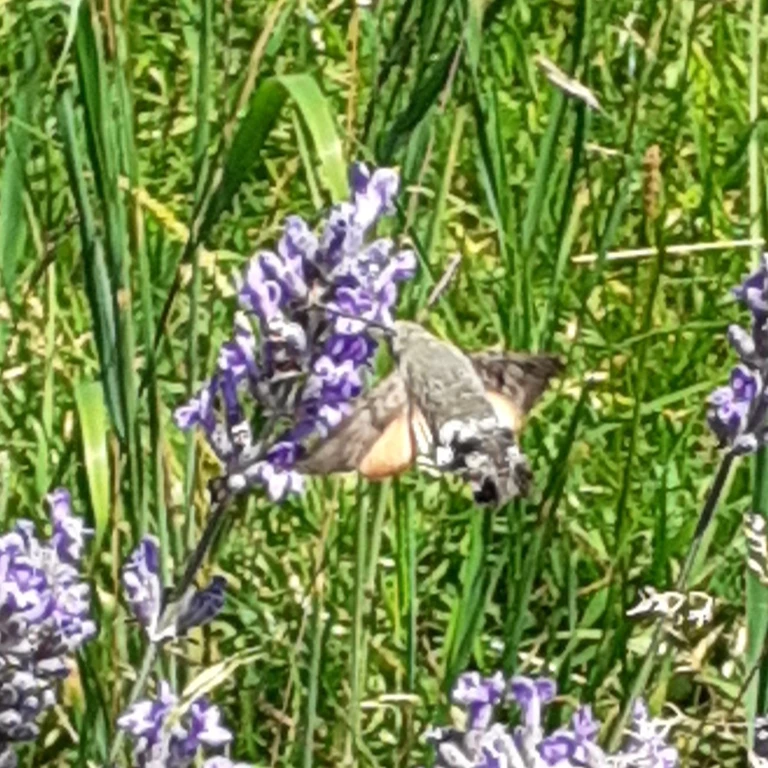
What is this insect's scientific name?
Macroglossum stellatarum
